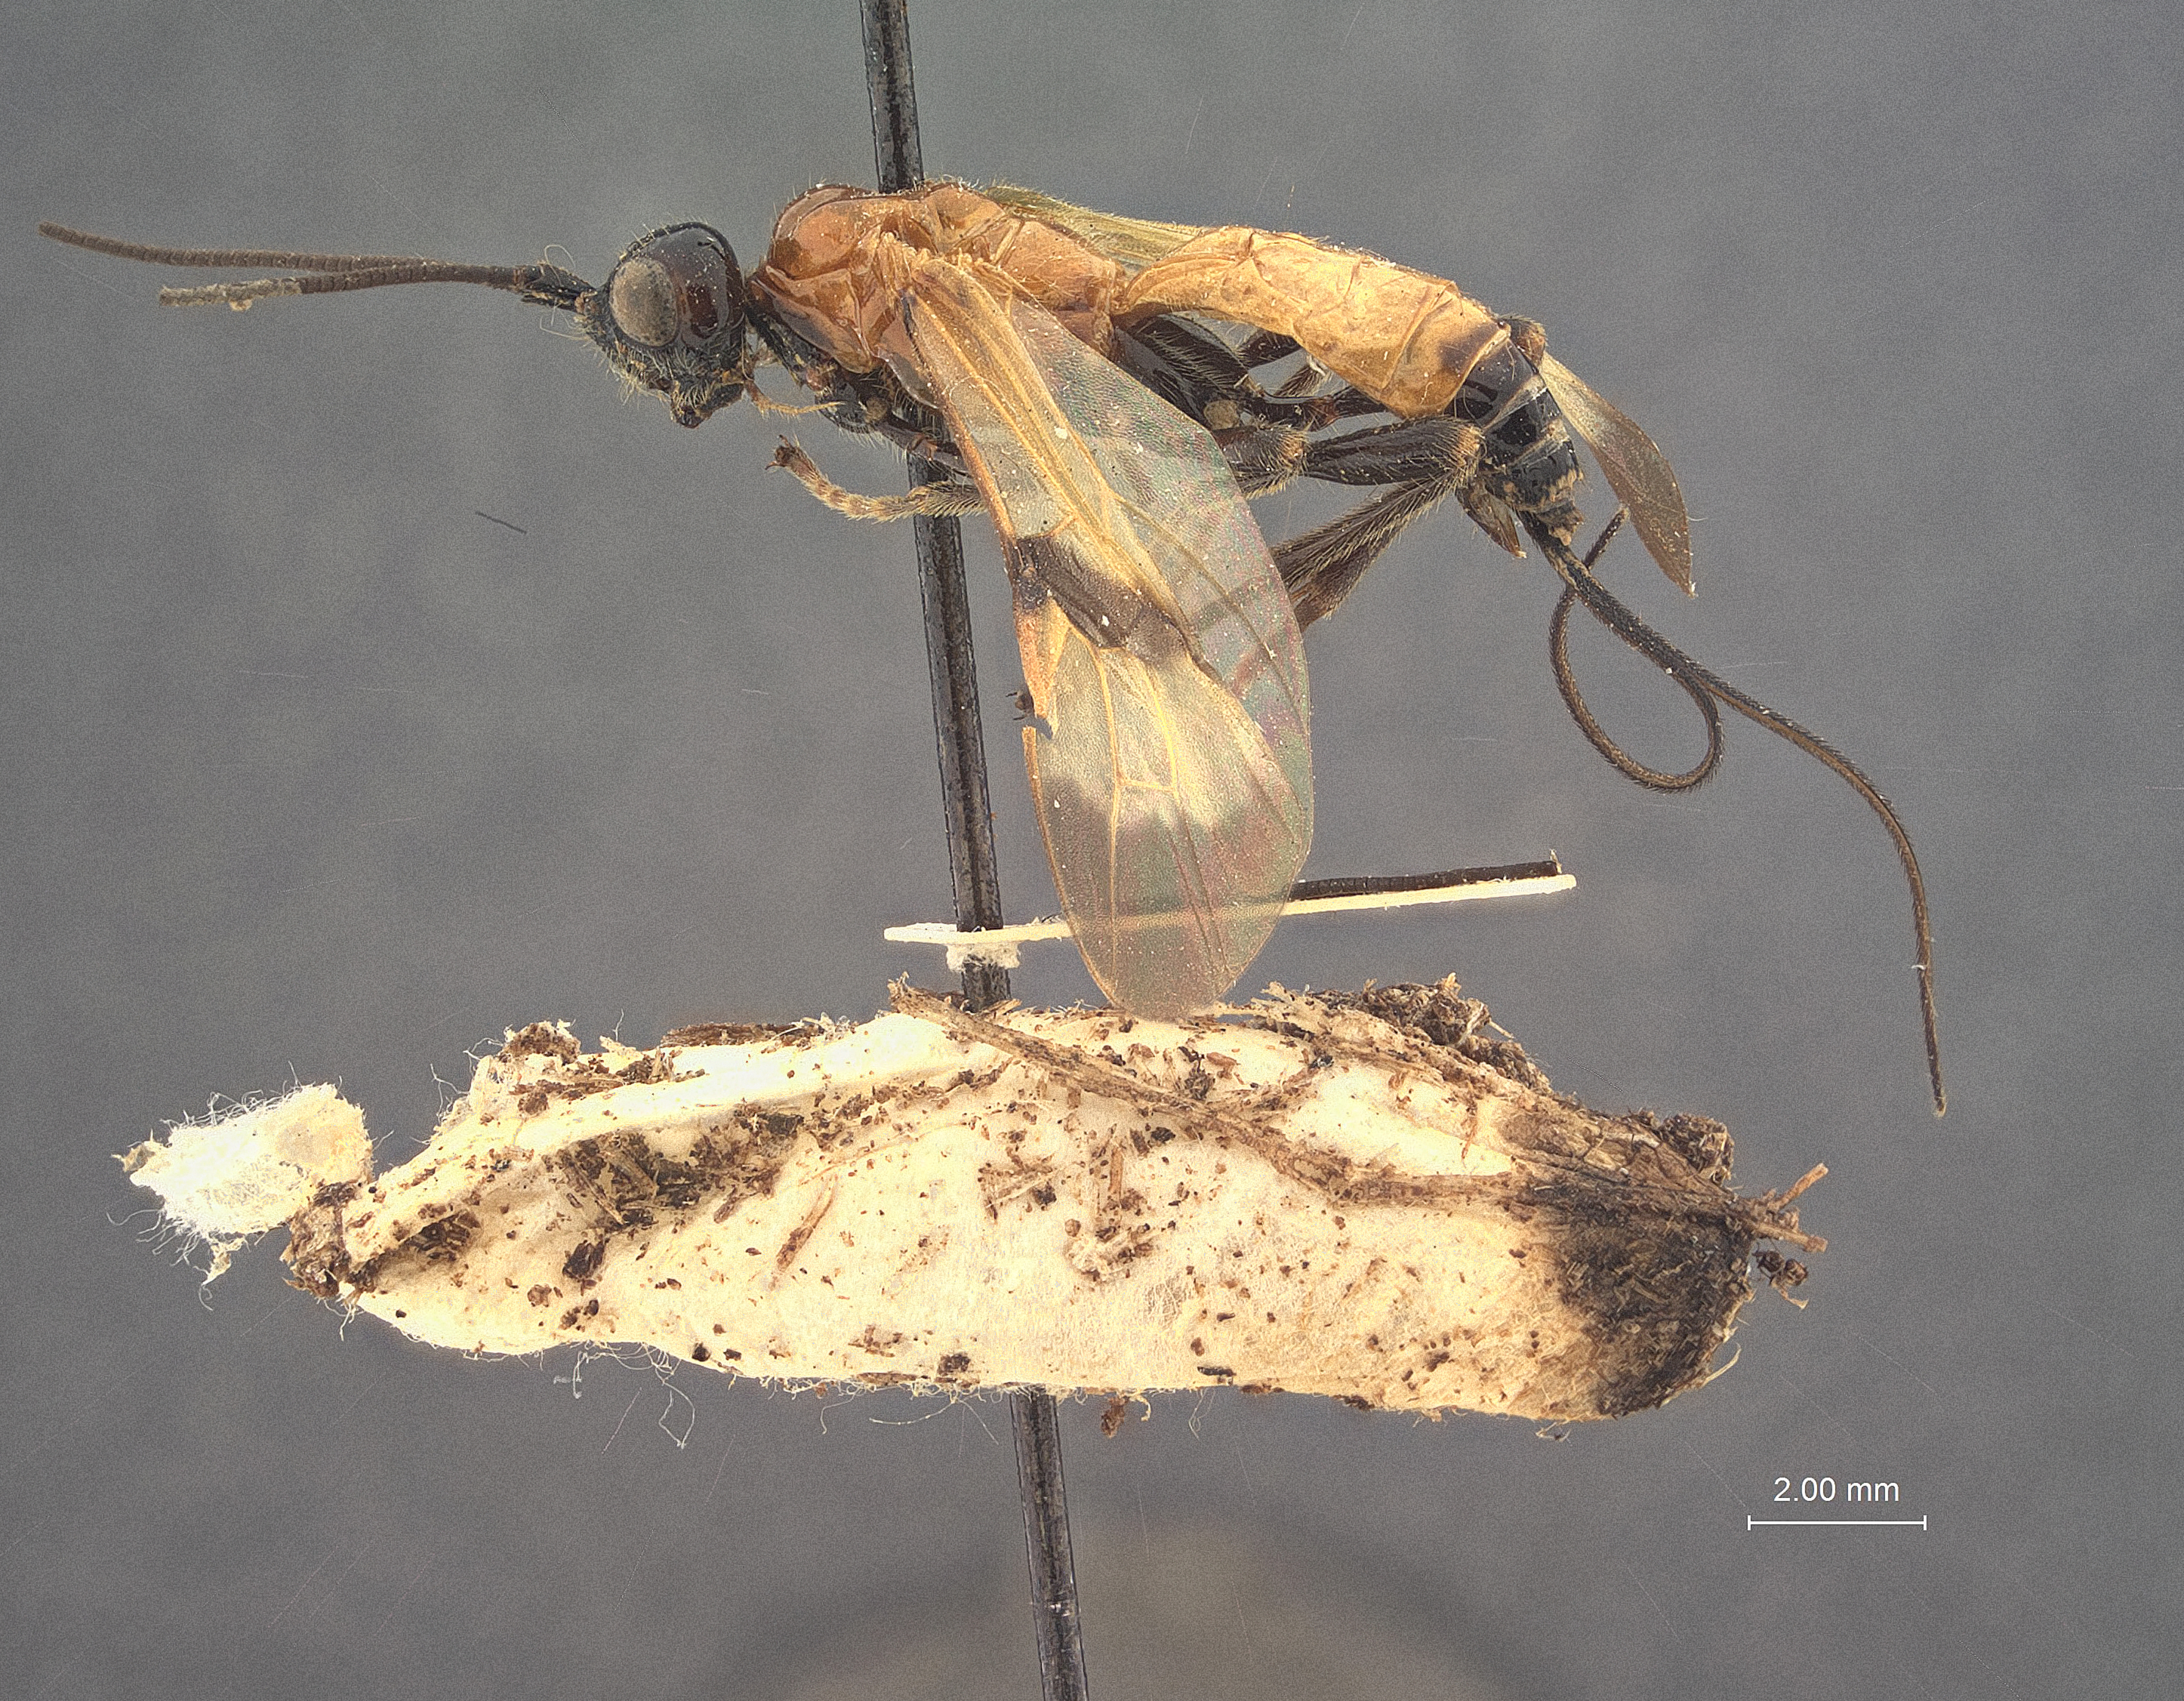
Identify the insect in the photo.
Cyanopterus steirastomae
